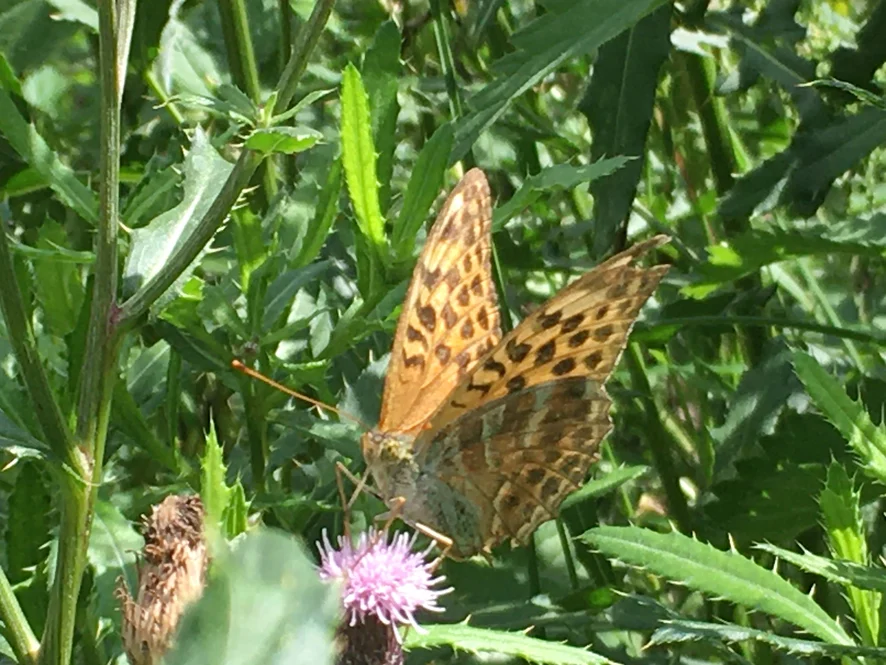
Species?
Argynnis paphia
